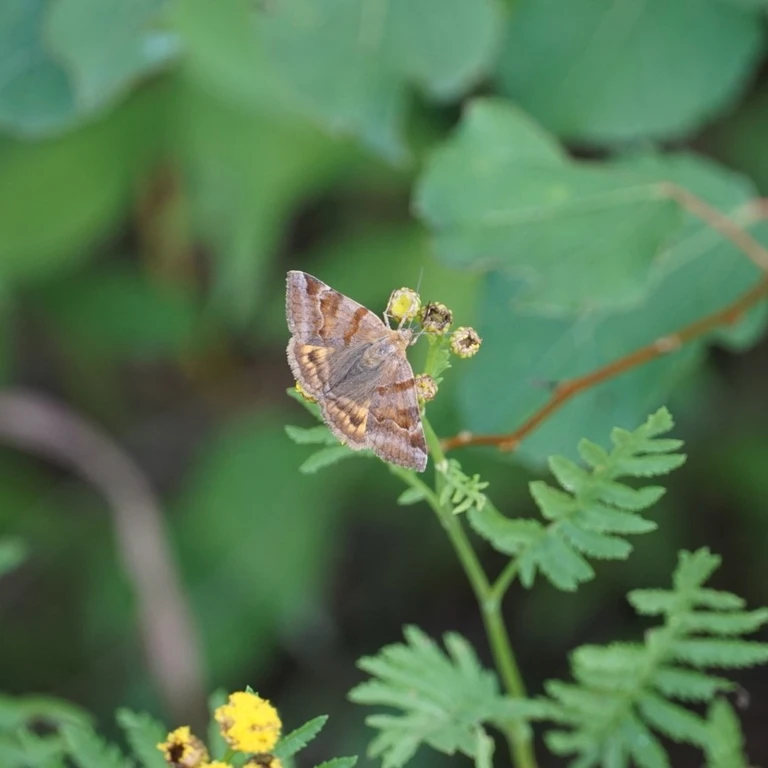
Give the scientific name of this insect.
Euclidia glyphica
